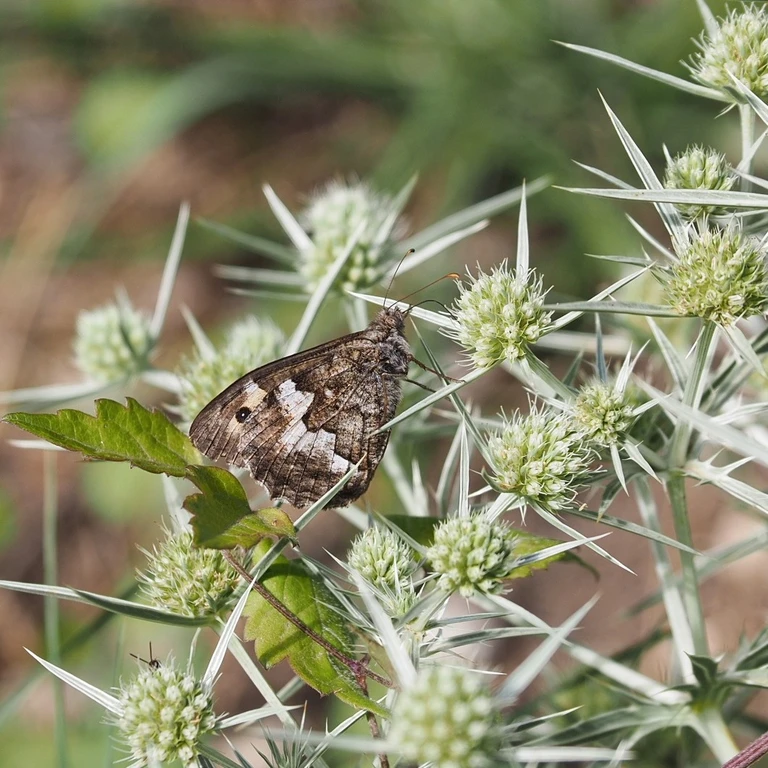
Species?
Hipparchia semele
